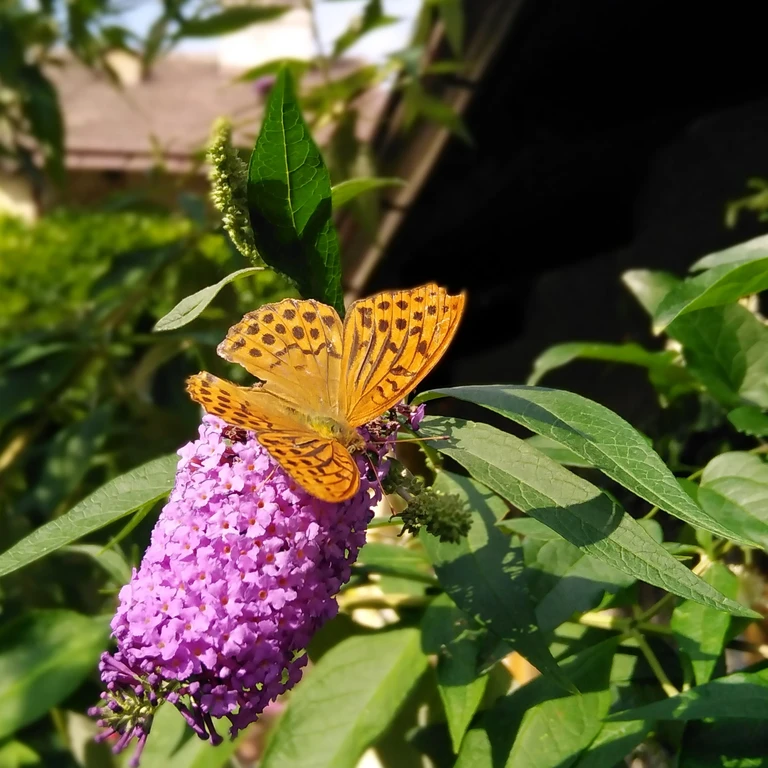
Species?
Argynnis paphia
